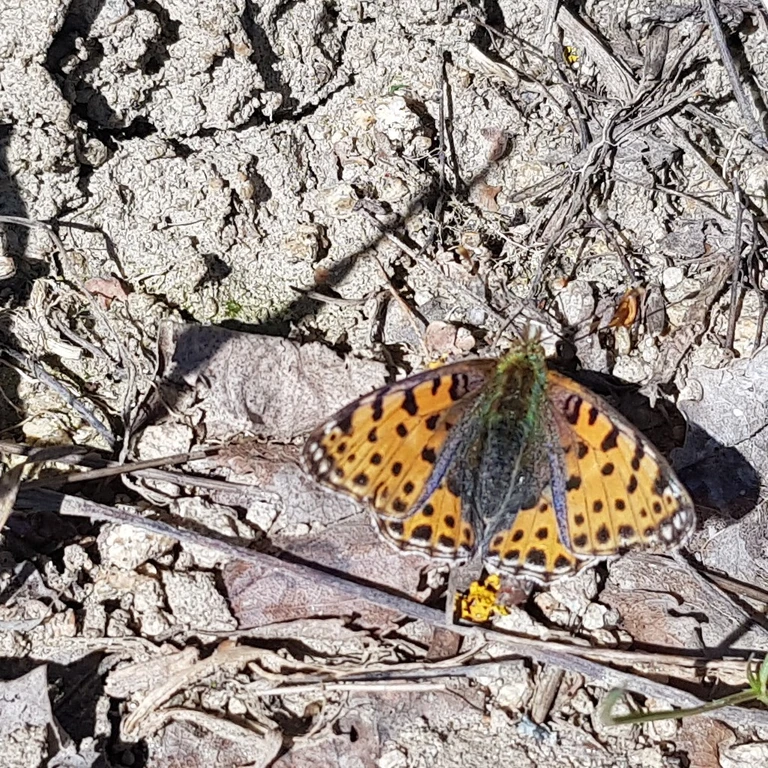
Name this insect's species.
Issoria lathonia
